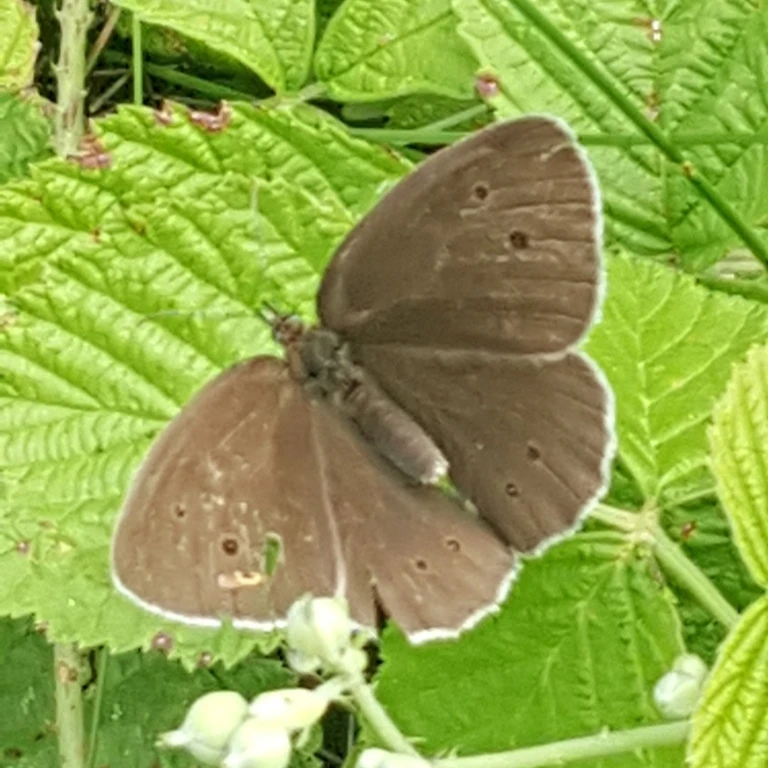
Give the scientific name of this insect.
Aphantopus hyperantus
